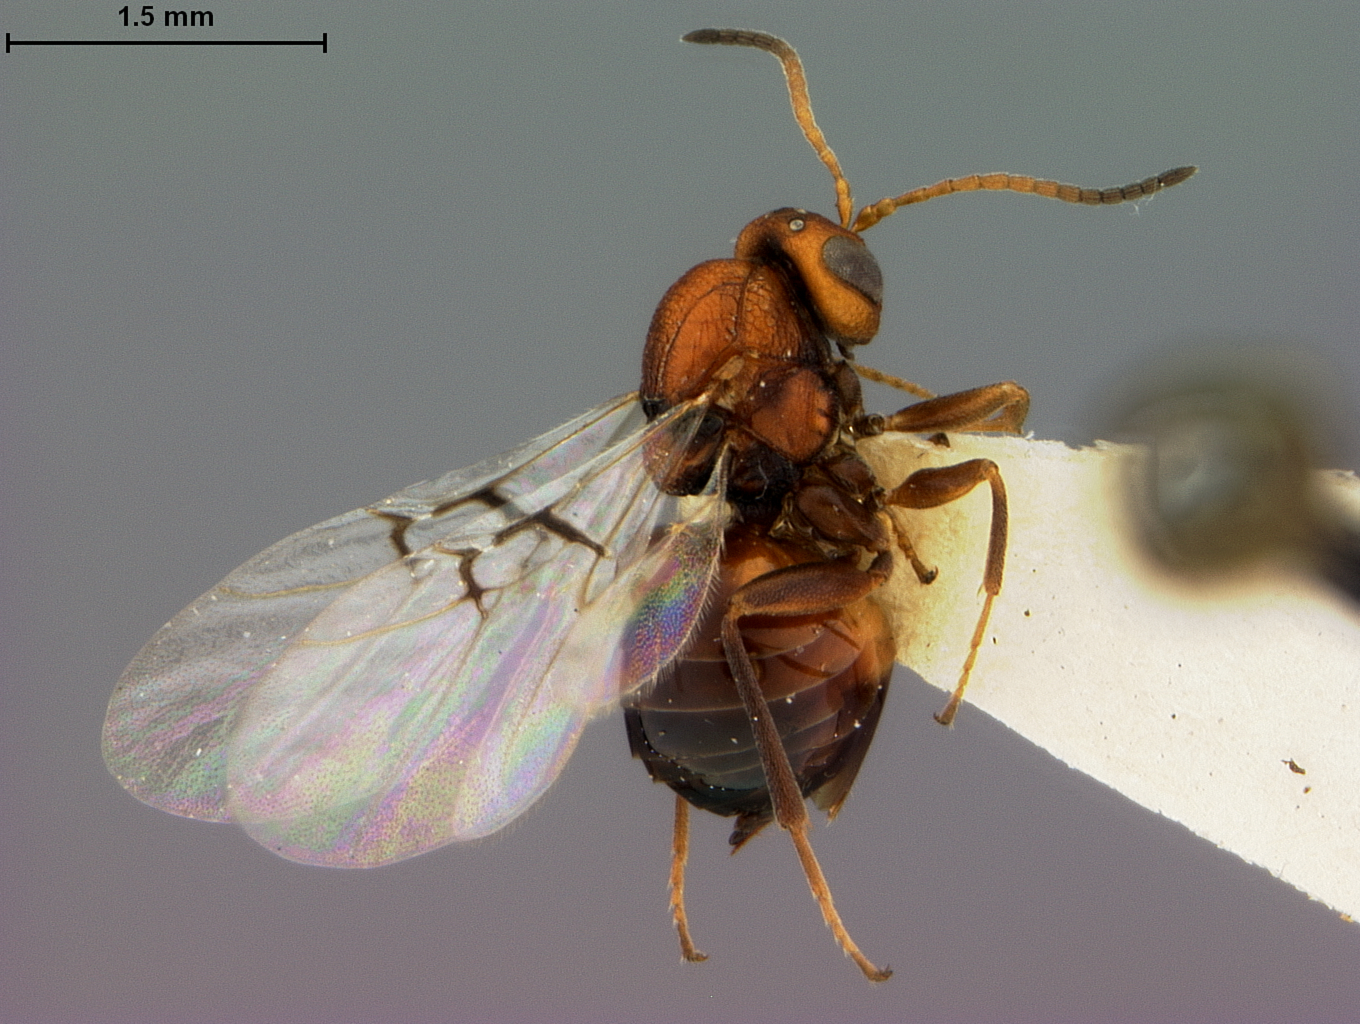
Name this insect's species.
Callirhytis glandulosa
